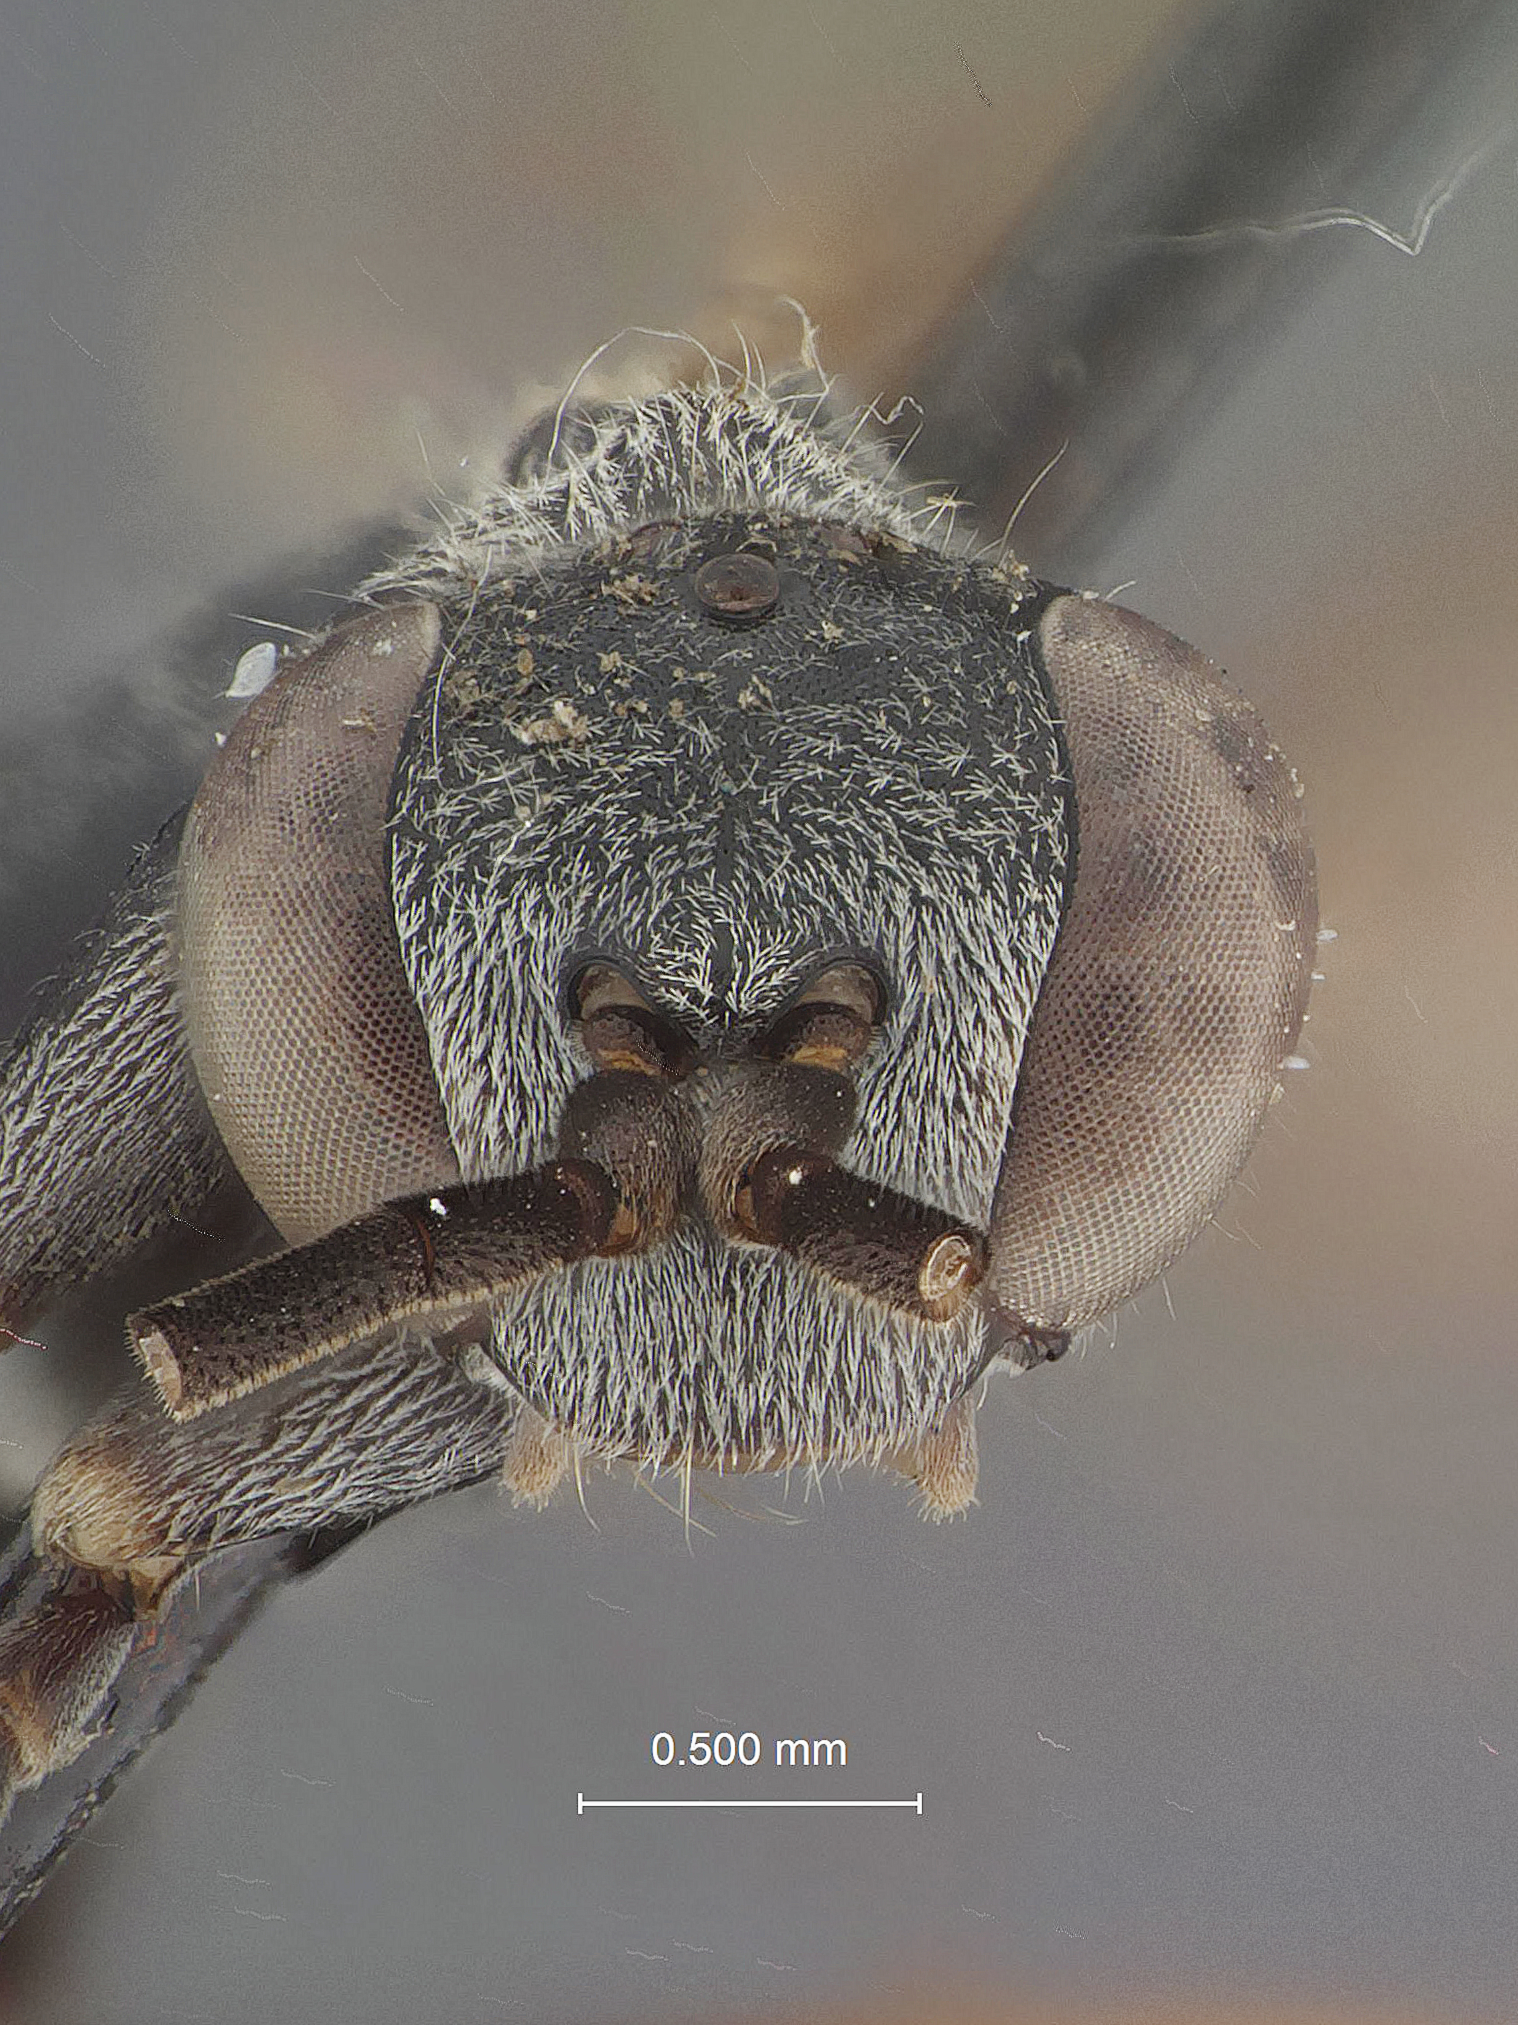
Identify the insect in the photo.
Agenia cingulata
